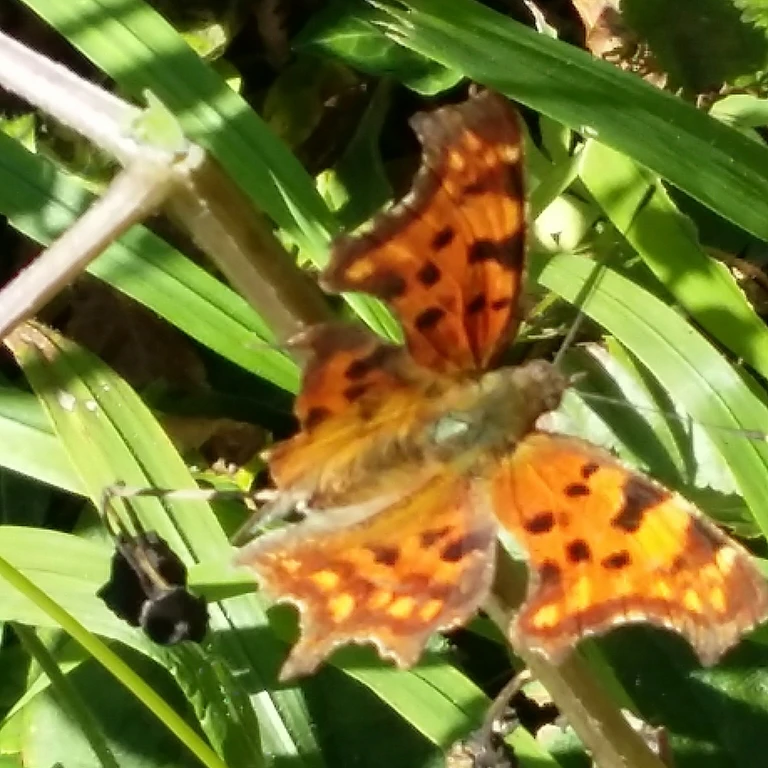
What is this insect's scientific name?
Polygonia c-album
